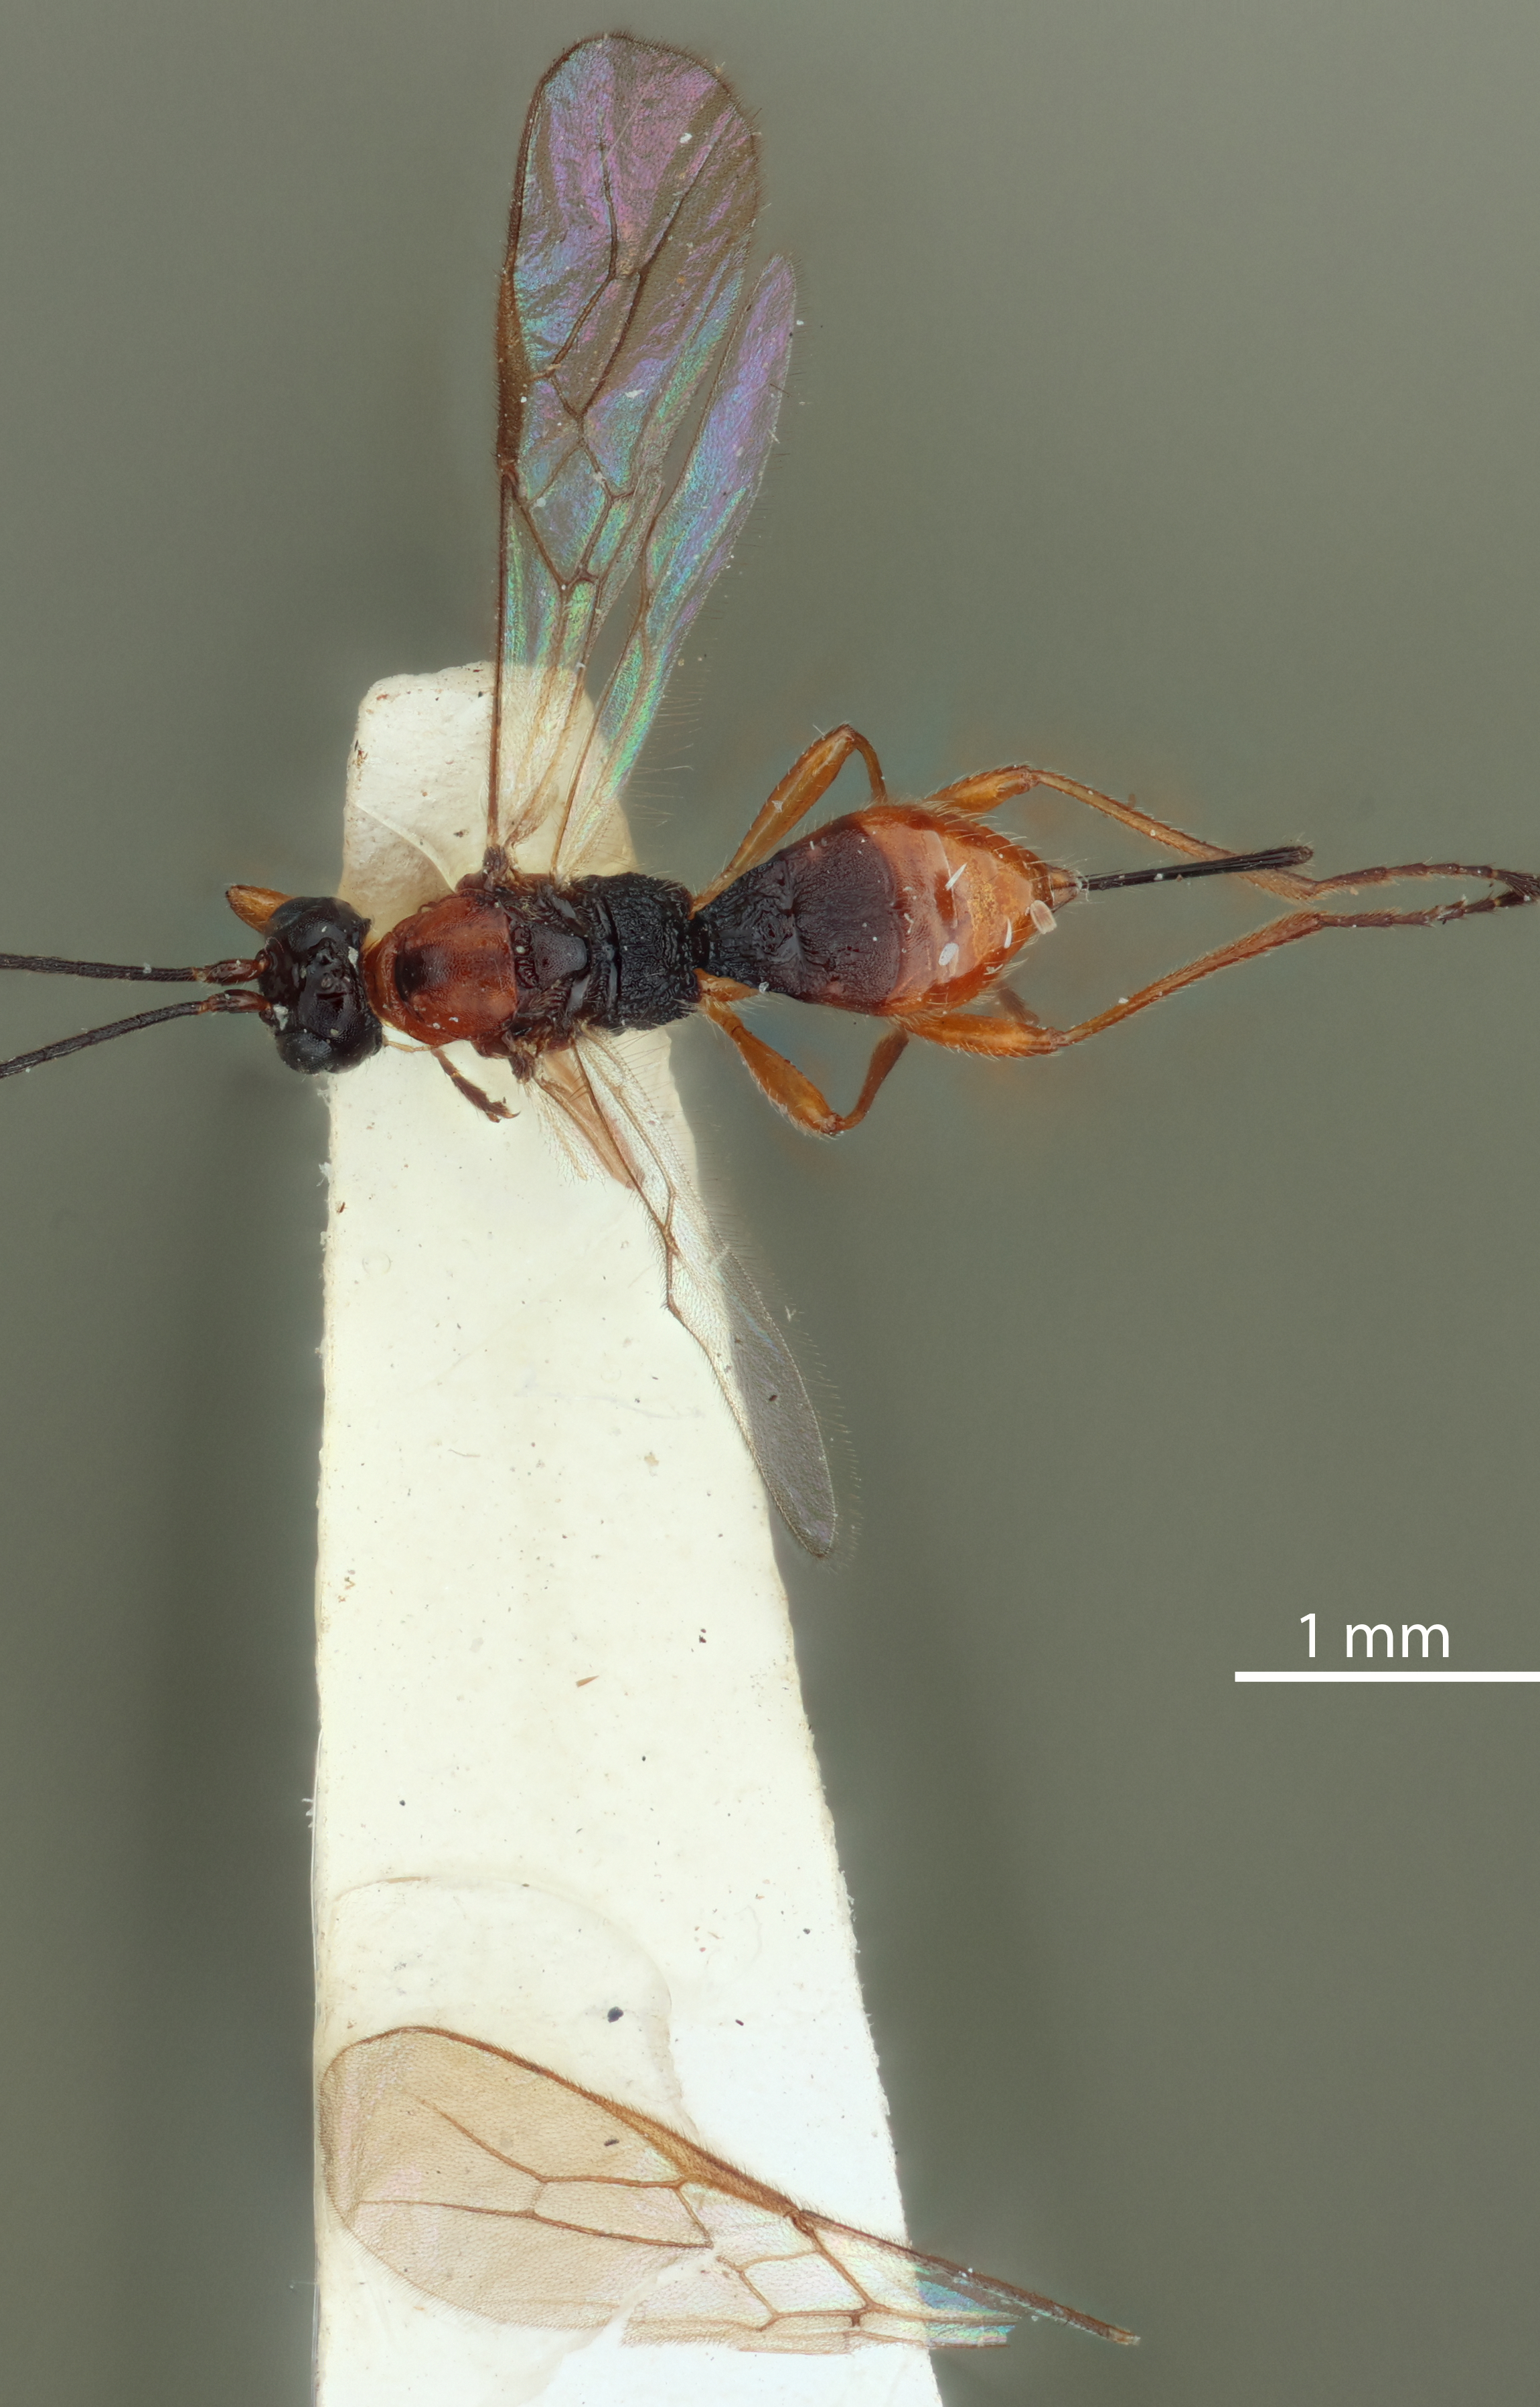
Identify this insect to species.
Ademon satanas
